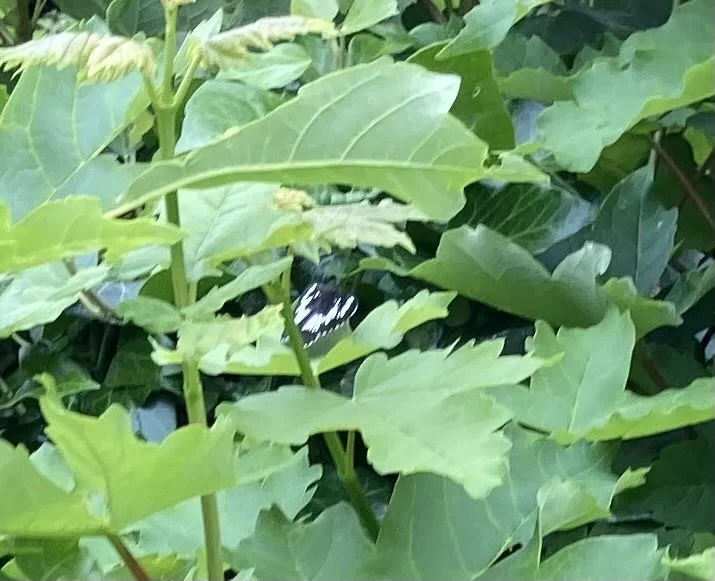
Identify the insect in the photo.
Neptis rivularis
